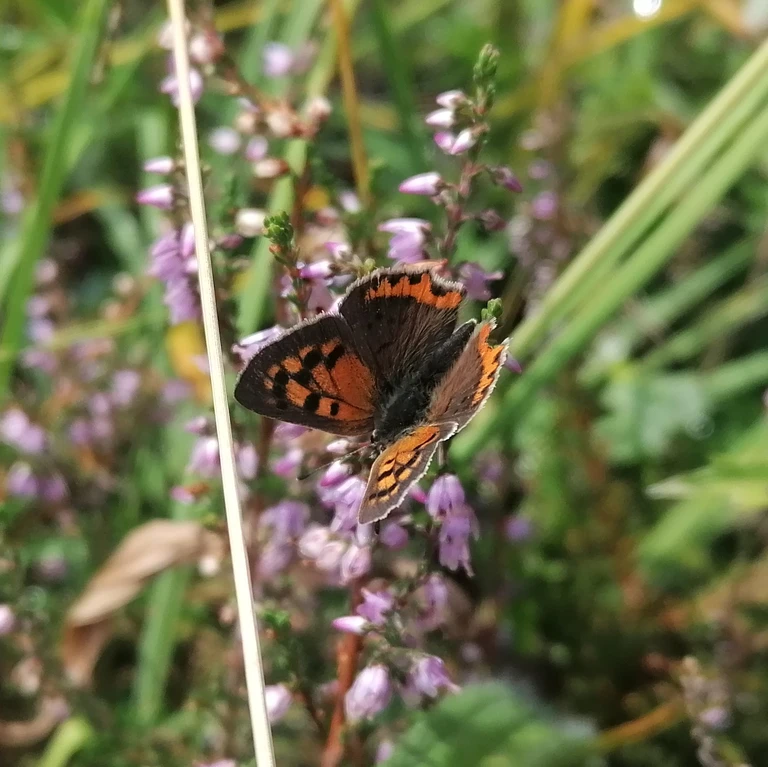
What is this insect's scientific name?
Lycaena phlaeas
